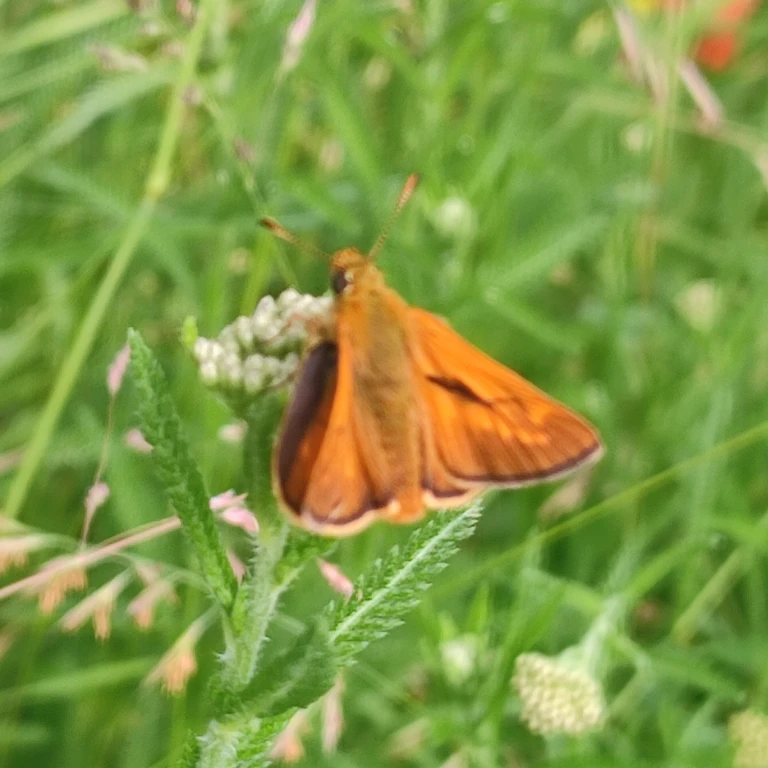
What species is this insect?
Ochlodes sylvanus (also Ochlodes venata)
